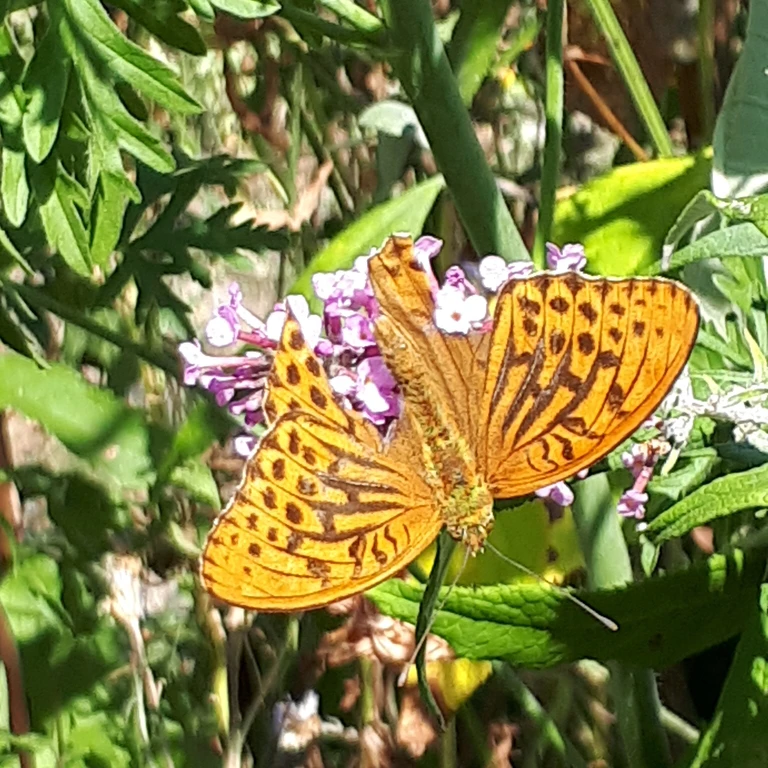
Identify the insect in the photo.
Argynnis paphia
